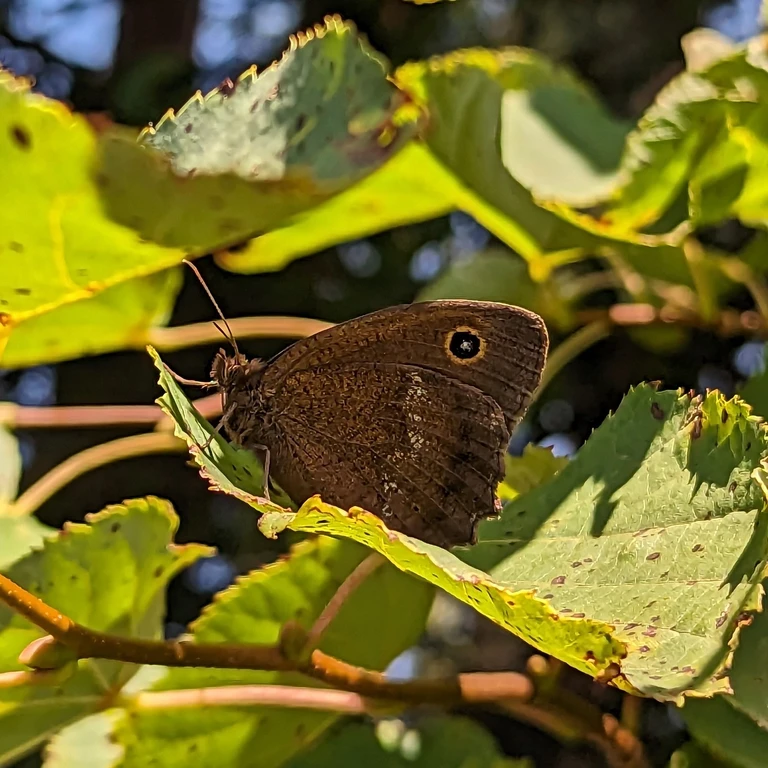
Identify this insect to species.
Minois dryas
